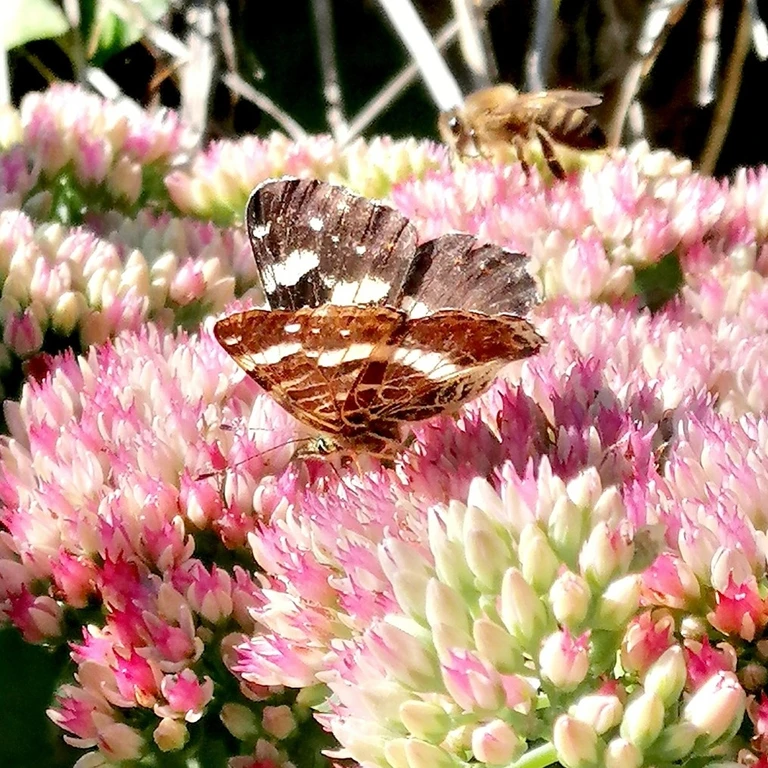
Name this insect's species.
Araschnia levana
